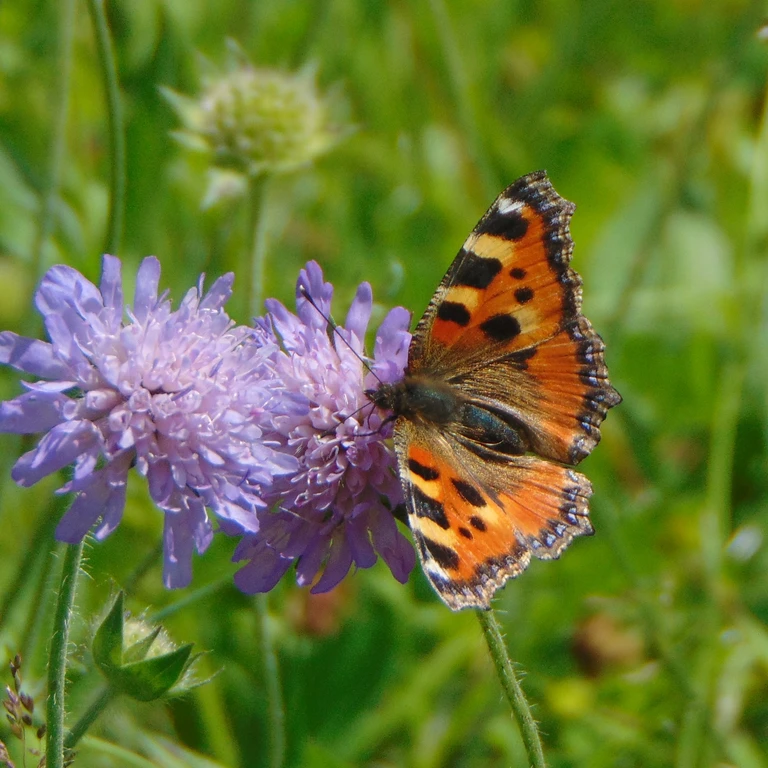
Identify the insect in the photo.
Aglais urticae
